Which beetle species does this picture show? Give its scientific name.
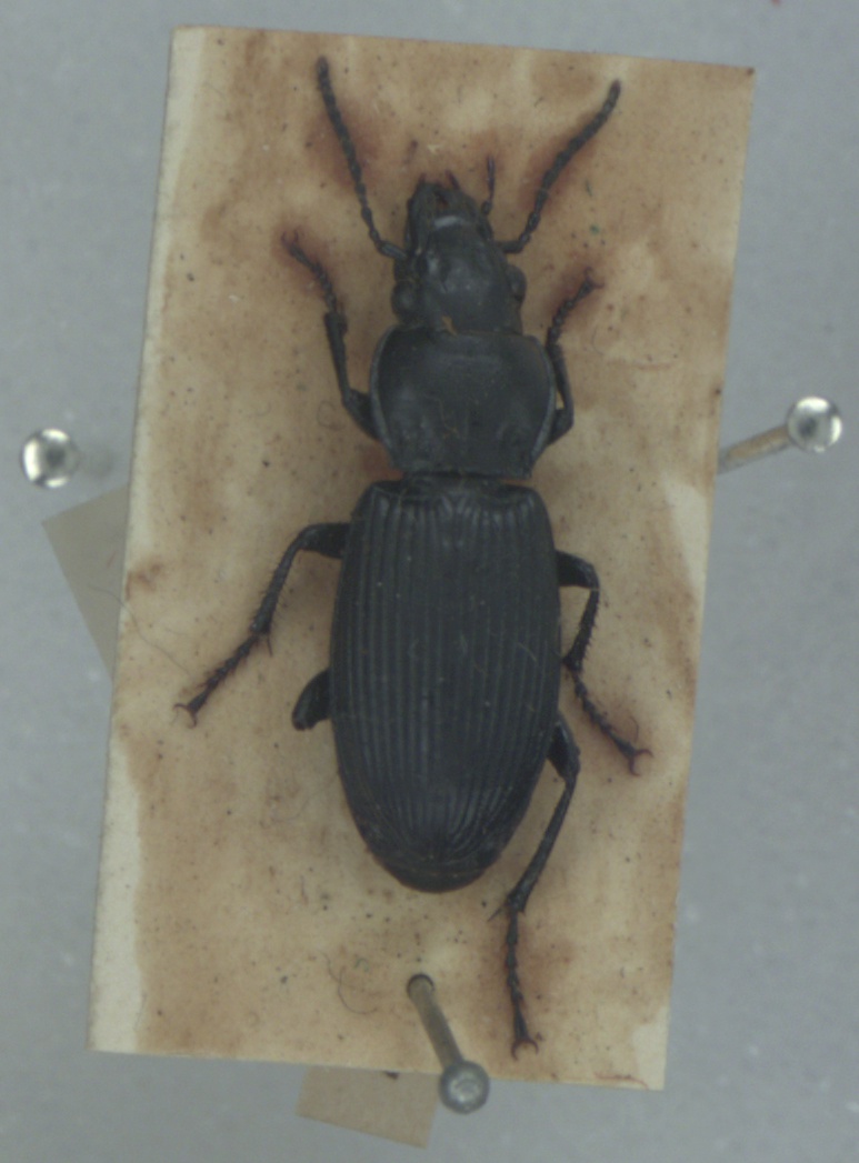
Pterostichus melanarius
